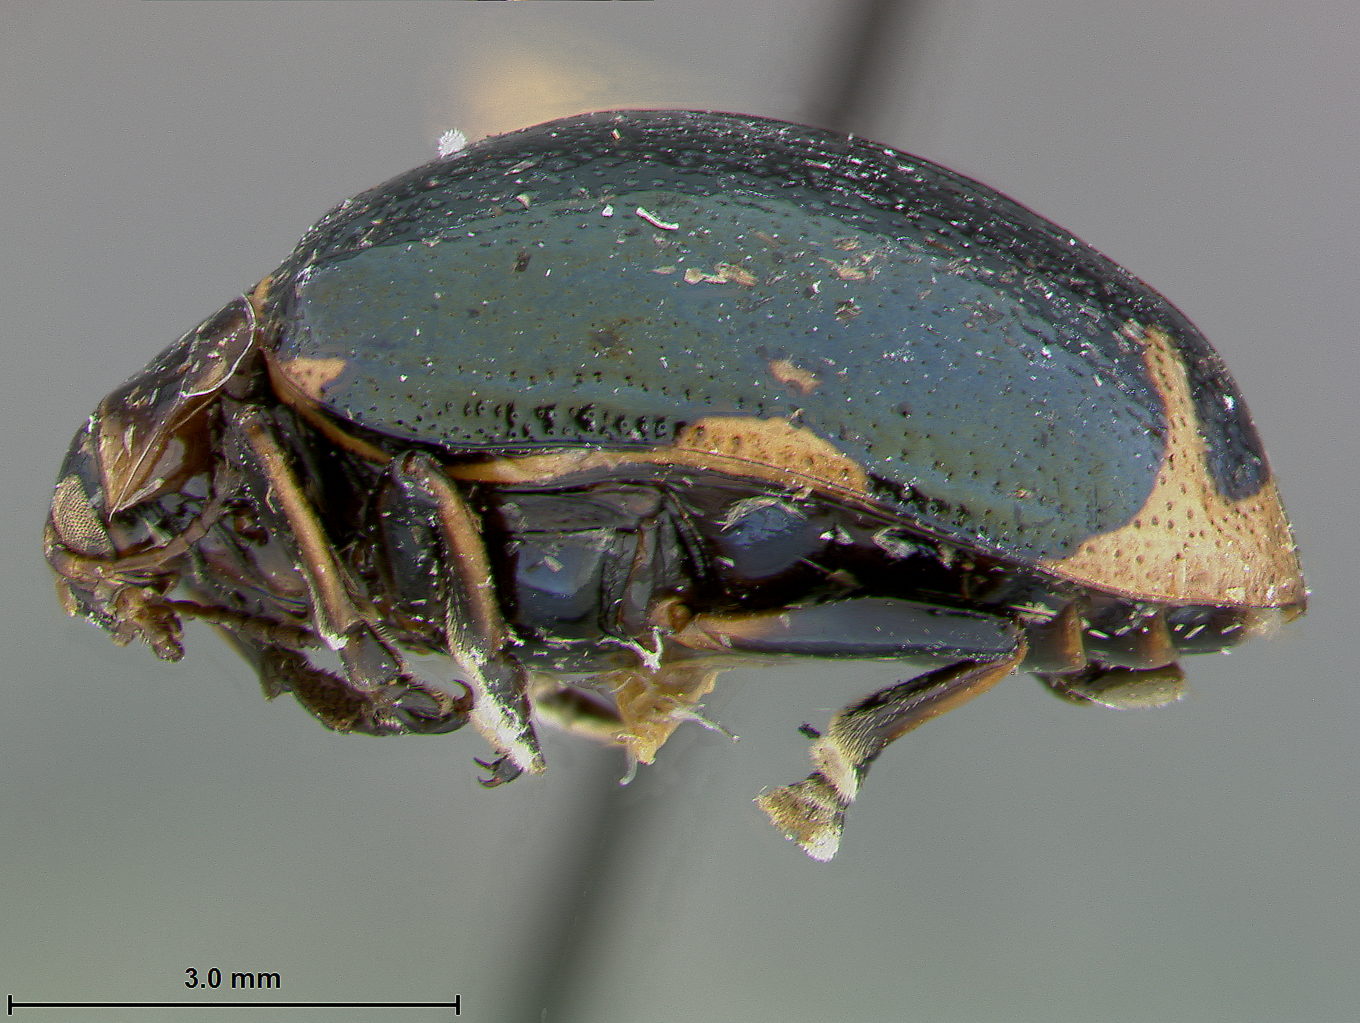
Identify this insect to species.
Agasta annamica
